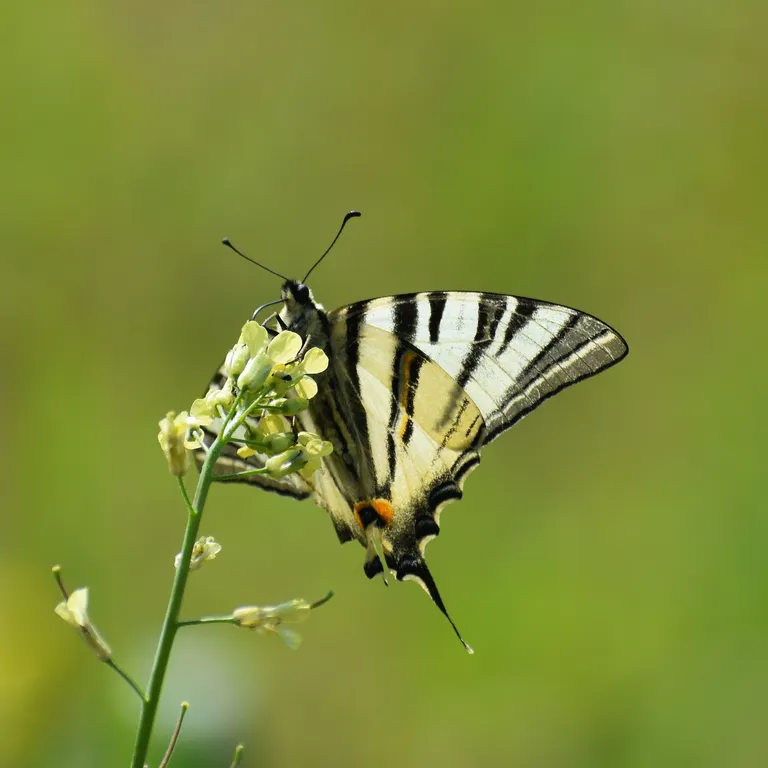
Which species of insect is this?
Iphiclides podalirius
